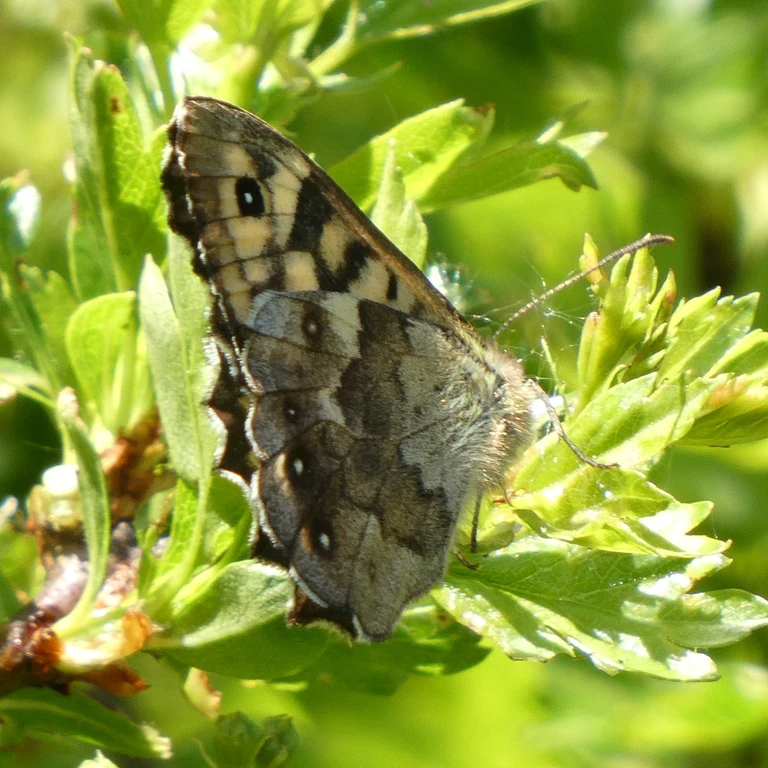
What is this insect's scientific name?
Pararge aegeria
